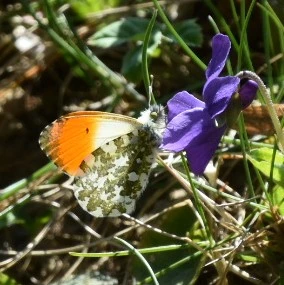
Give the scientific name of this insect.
Anthocharis cardamines
